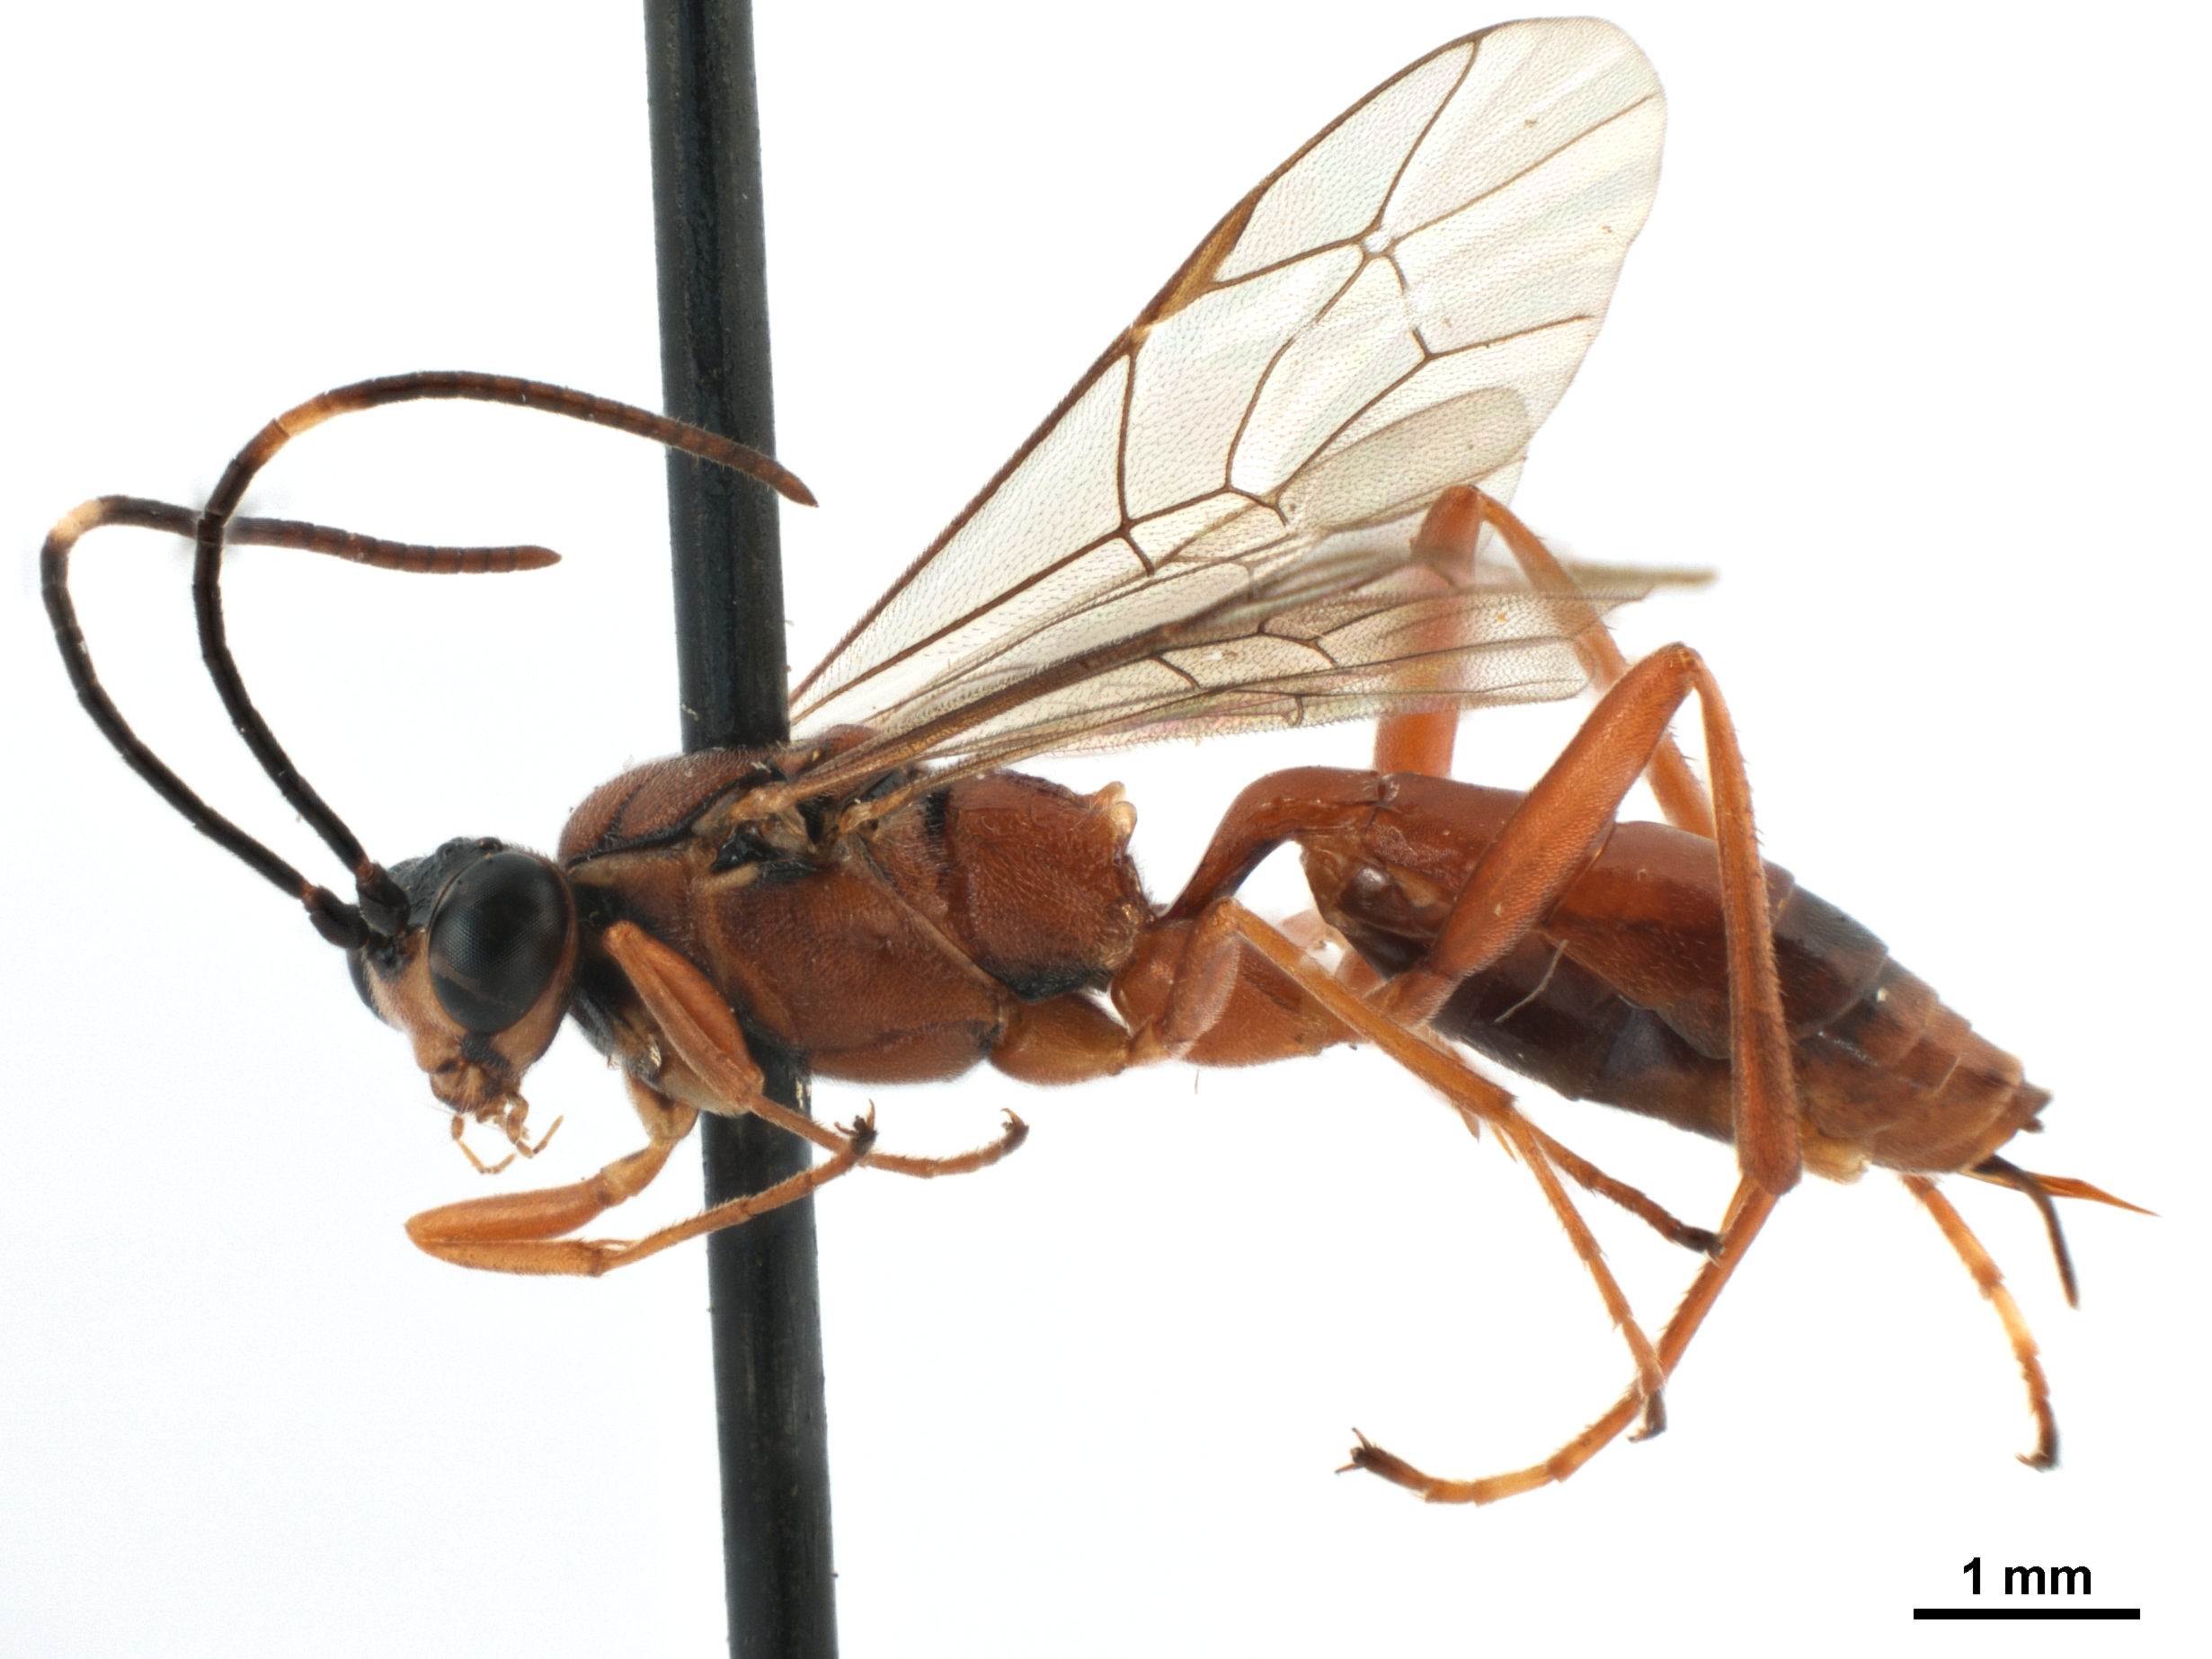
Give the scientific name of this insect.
Pachysomoides fulvus
